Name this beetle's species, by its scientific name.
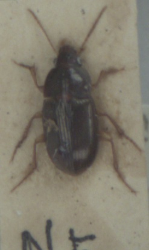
Amara bifrons
